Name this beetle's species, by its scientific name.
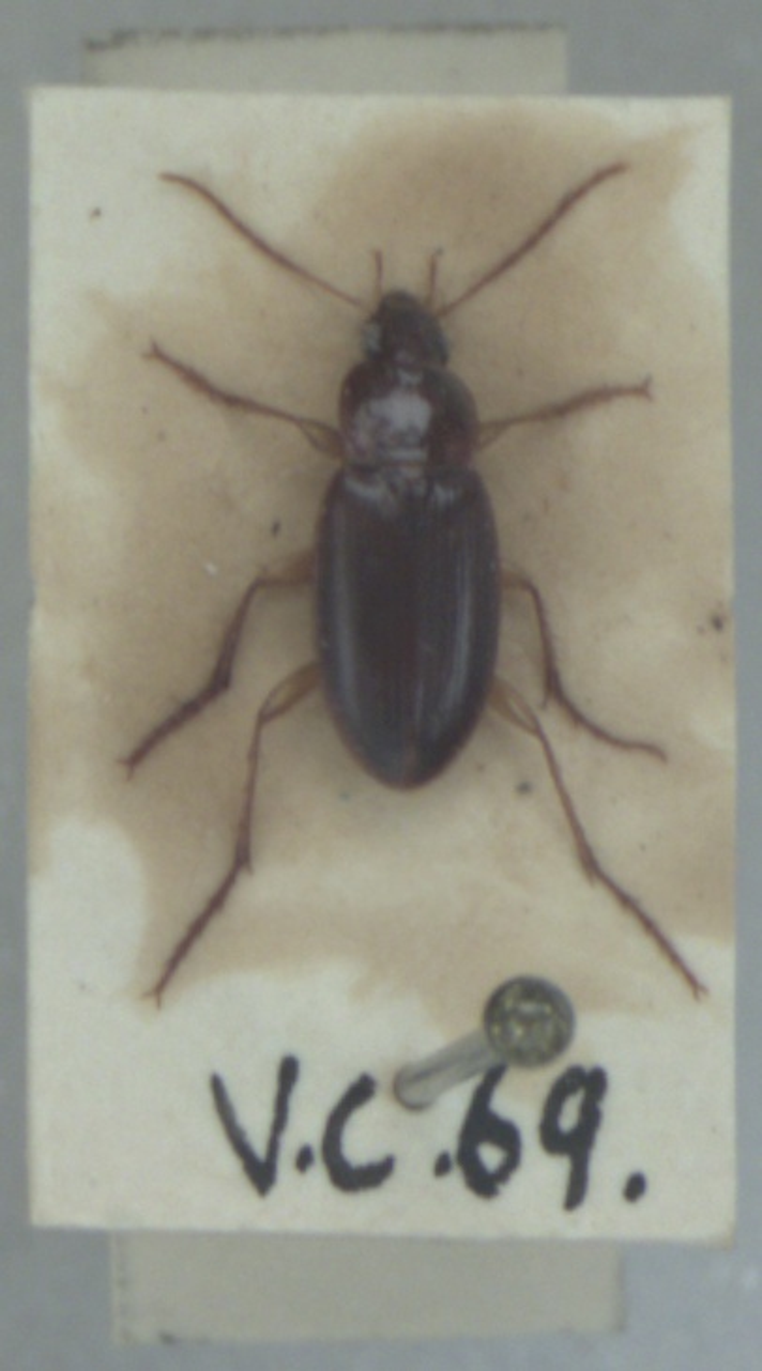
Calathus mollis
